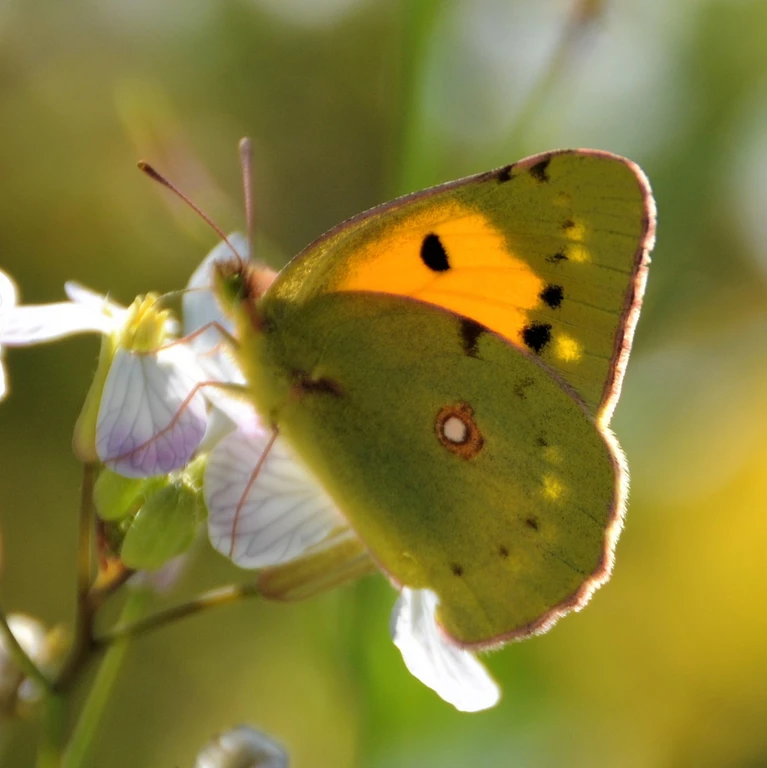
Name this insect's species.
Colias croceus
